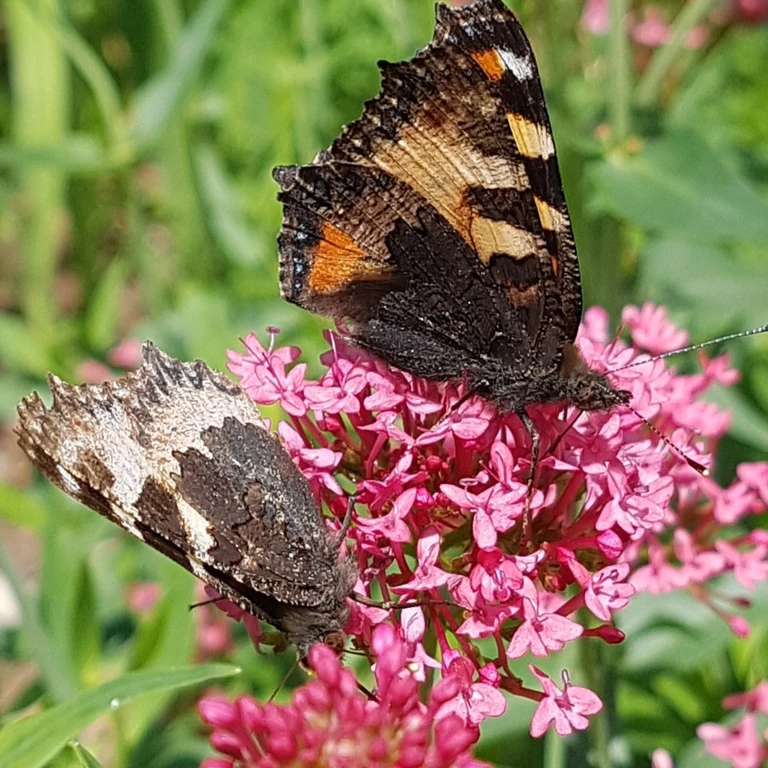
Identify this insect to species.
Aglais urticae
